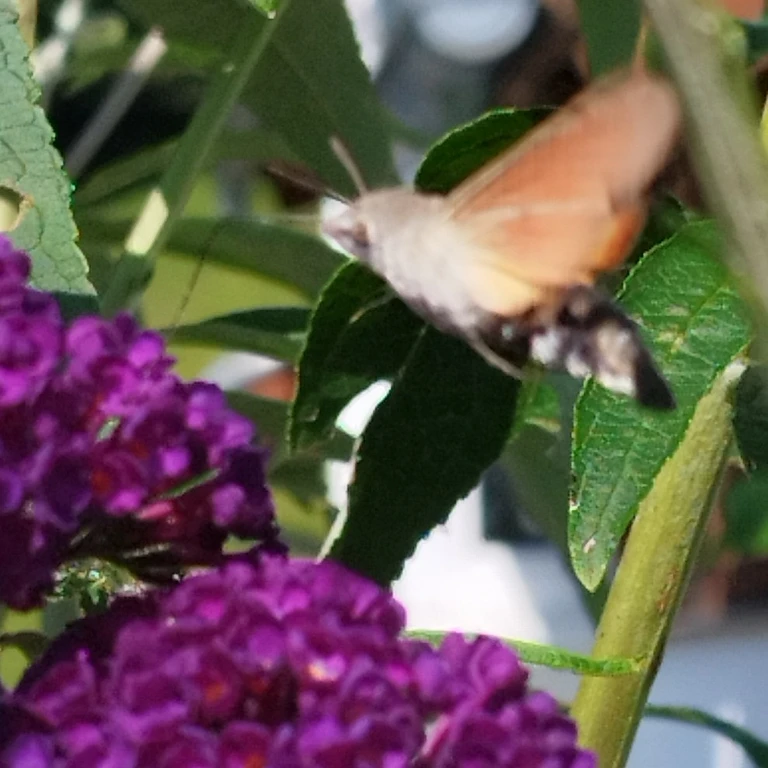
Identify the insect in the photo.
Macroglossum stellatarum
